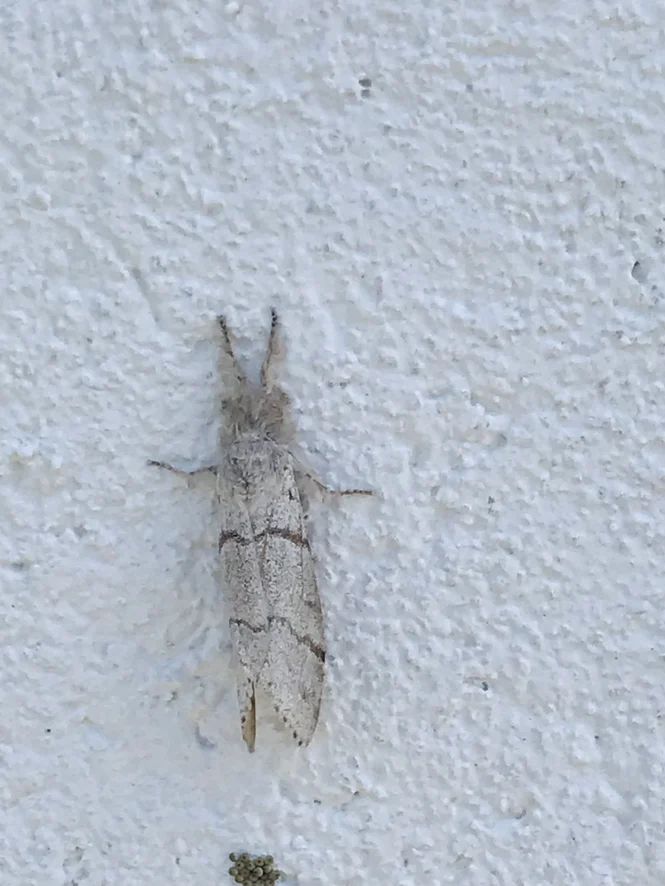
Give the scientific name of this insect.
Calliteara pudibunda
